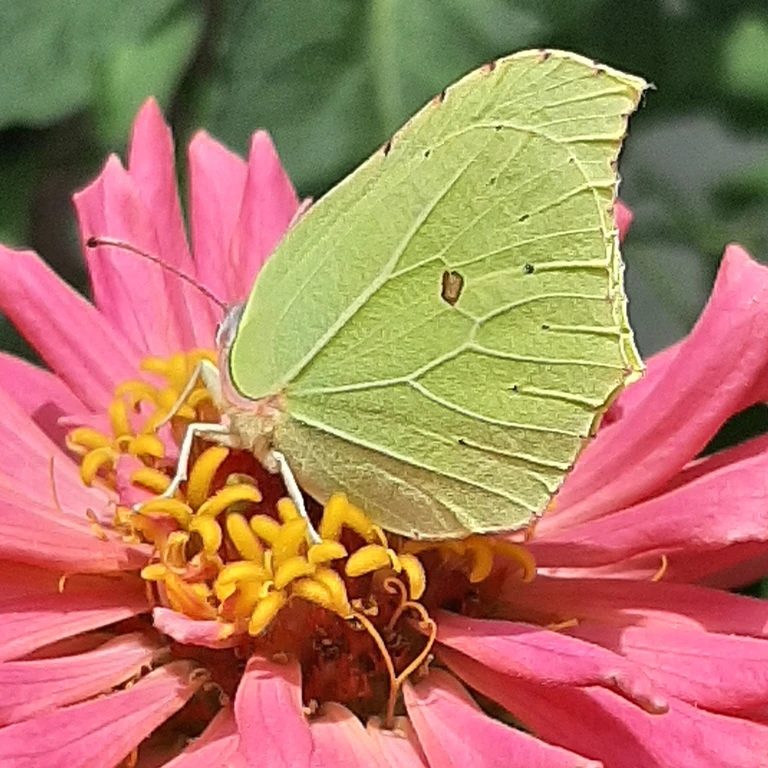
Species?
Gonepteryx rhamni
